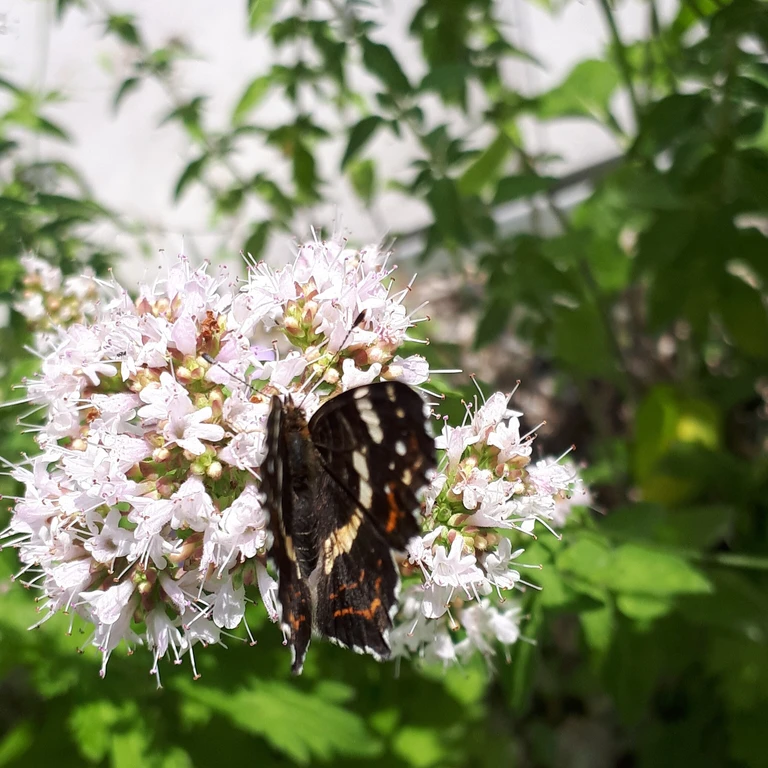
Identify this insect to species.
Araschnia levana
